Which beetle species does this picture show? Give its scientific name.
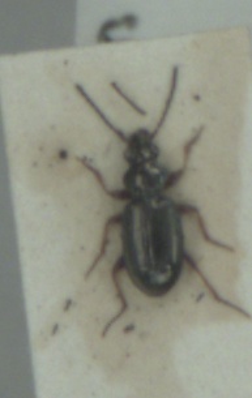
Bembidion lampros
